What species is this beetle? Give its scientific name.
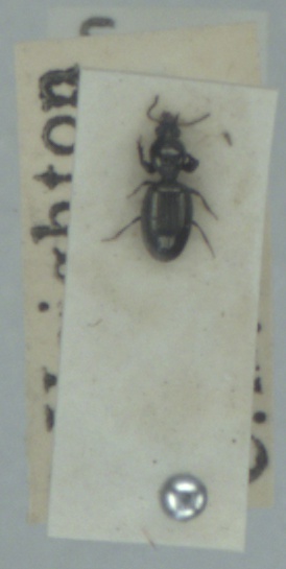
Dyschirius tristis
